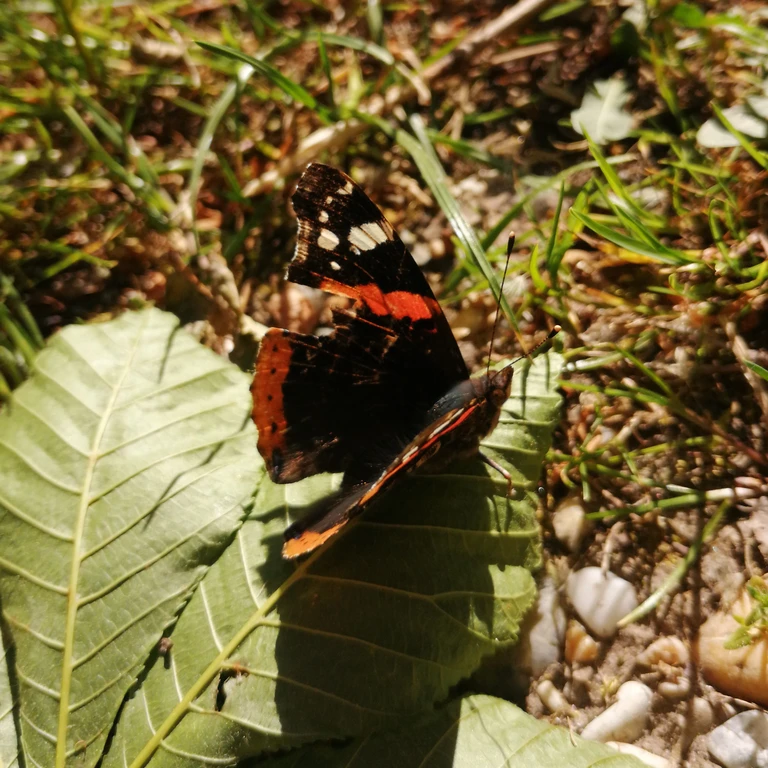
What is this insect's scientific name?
Vanessa atalanta
